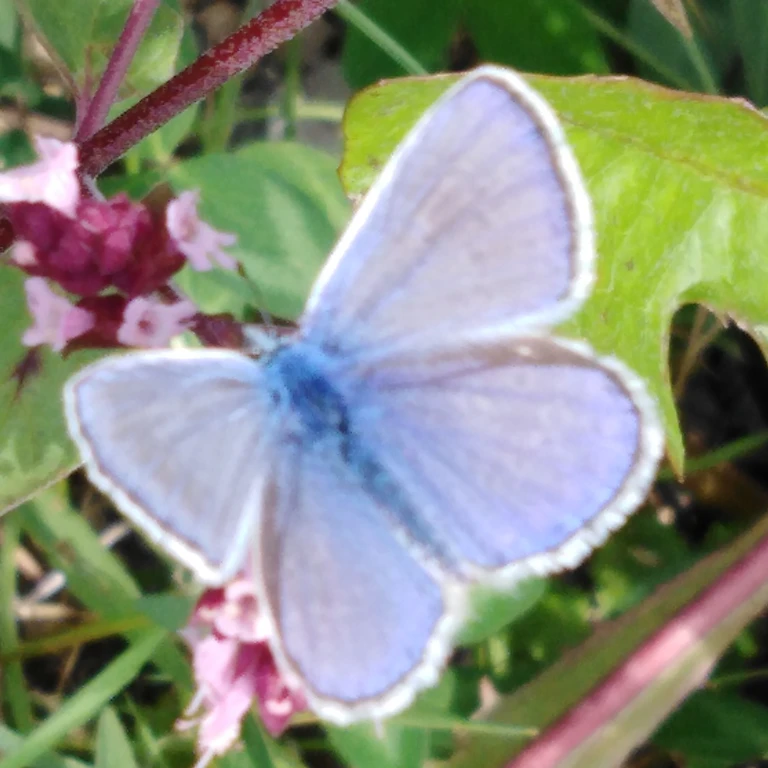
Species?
Polyommatus icarus
